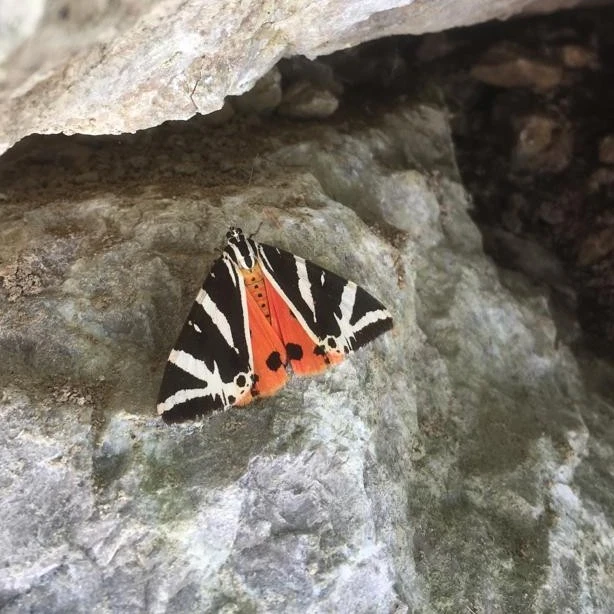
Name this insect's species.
Euplagia quadripunctaria
